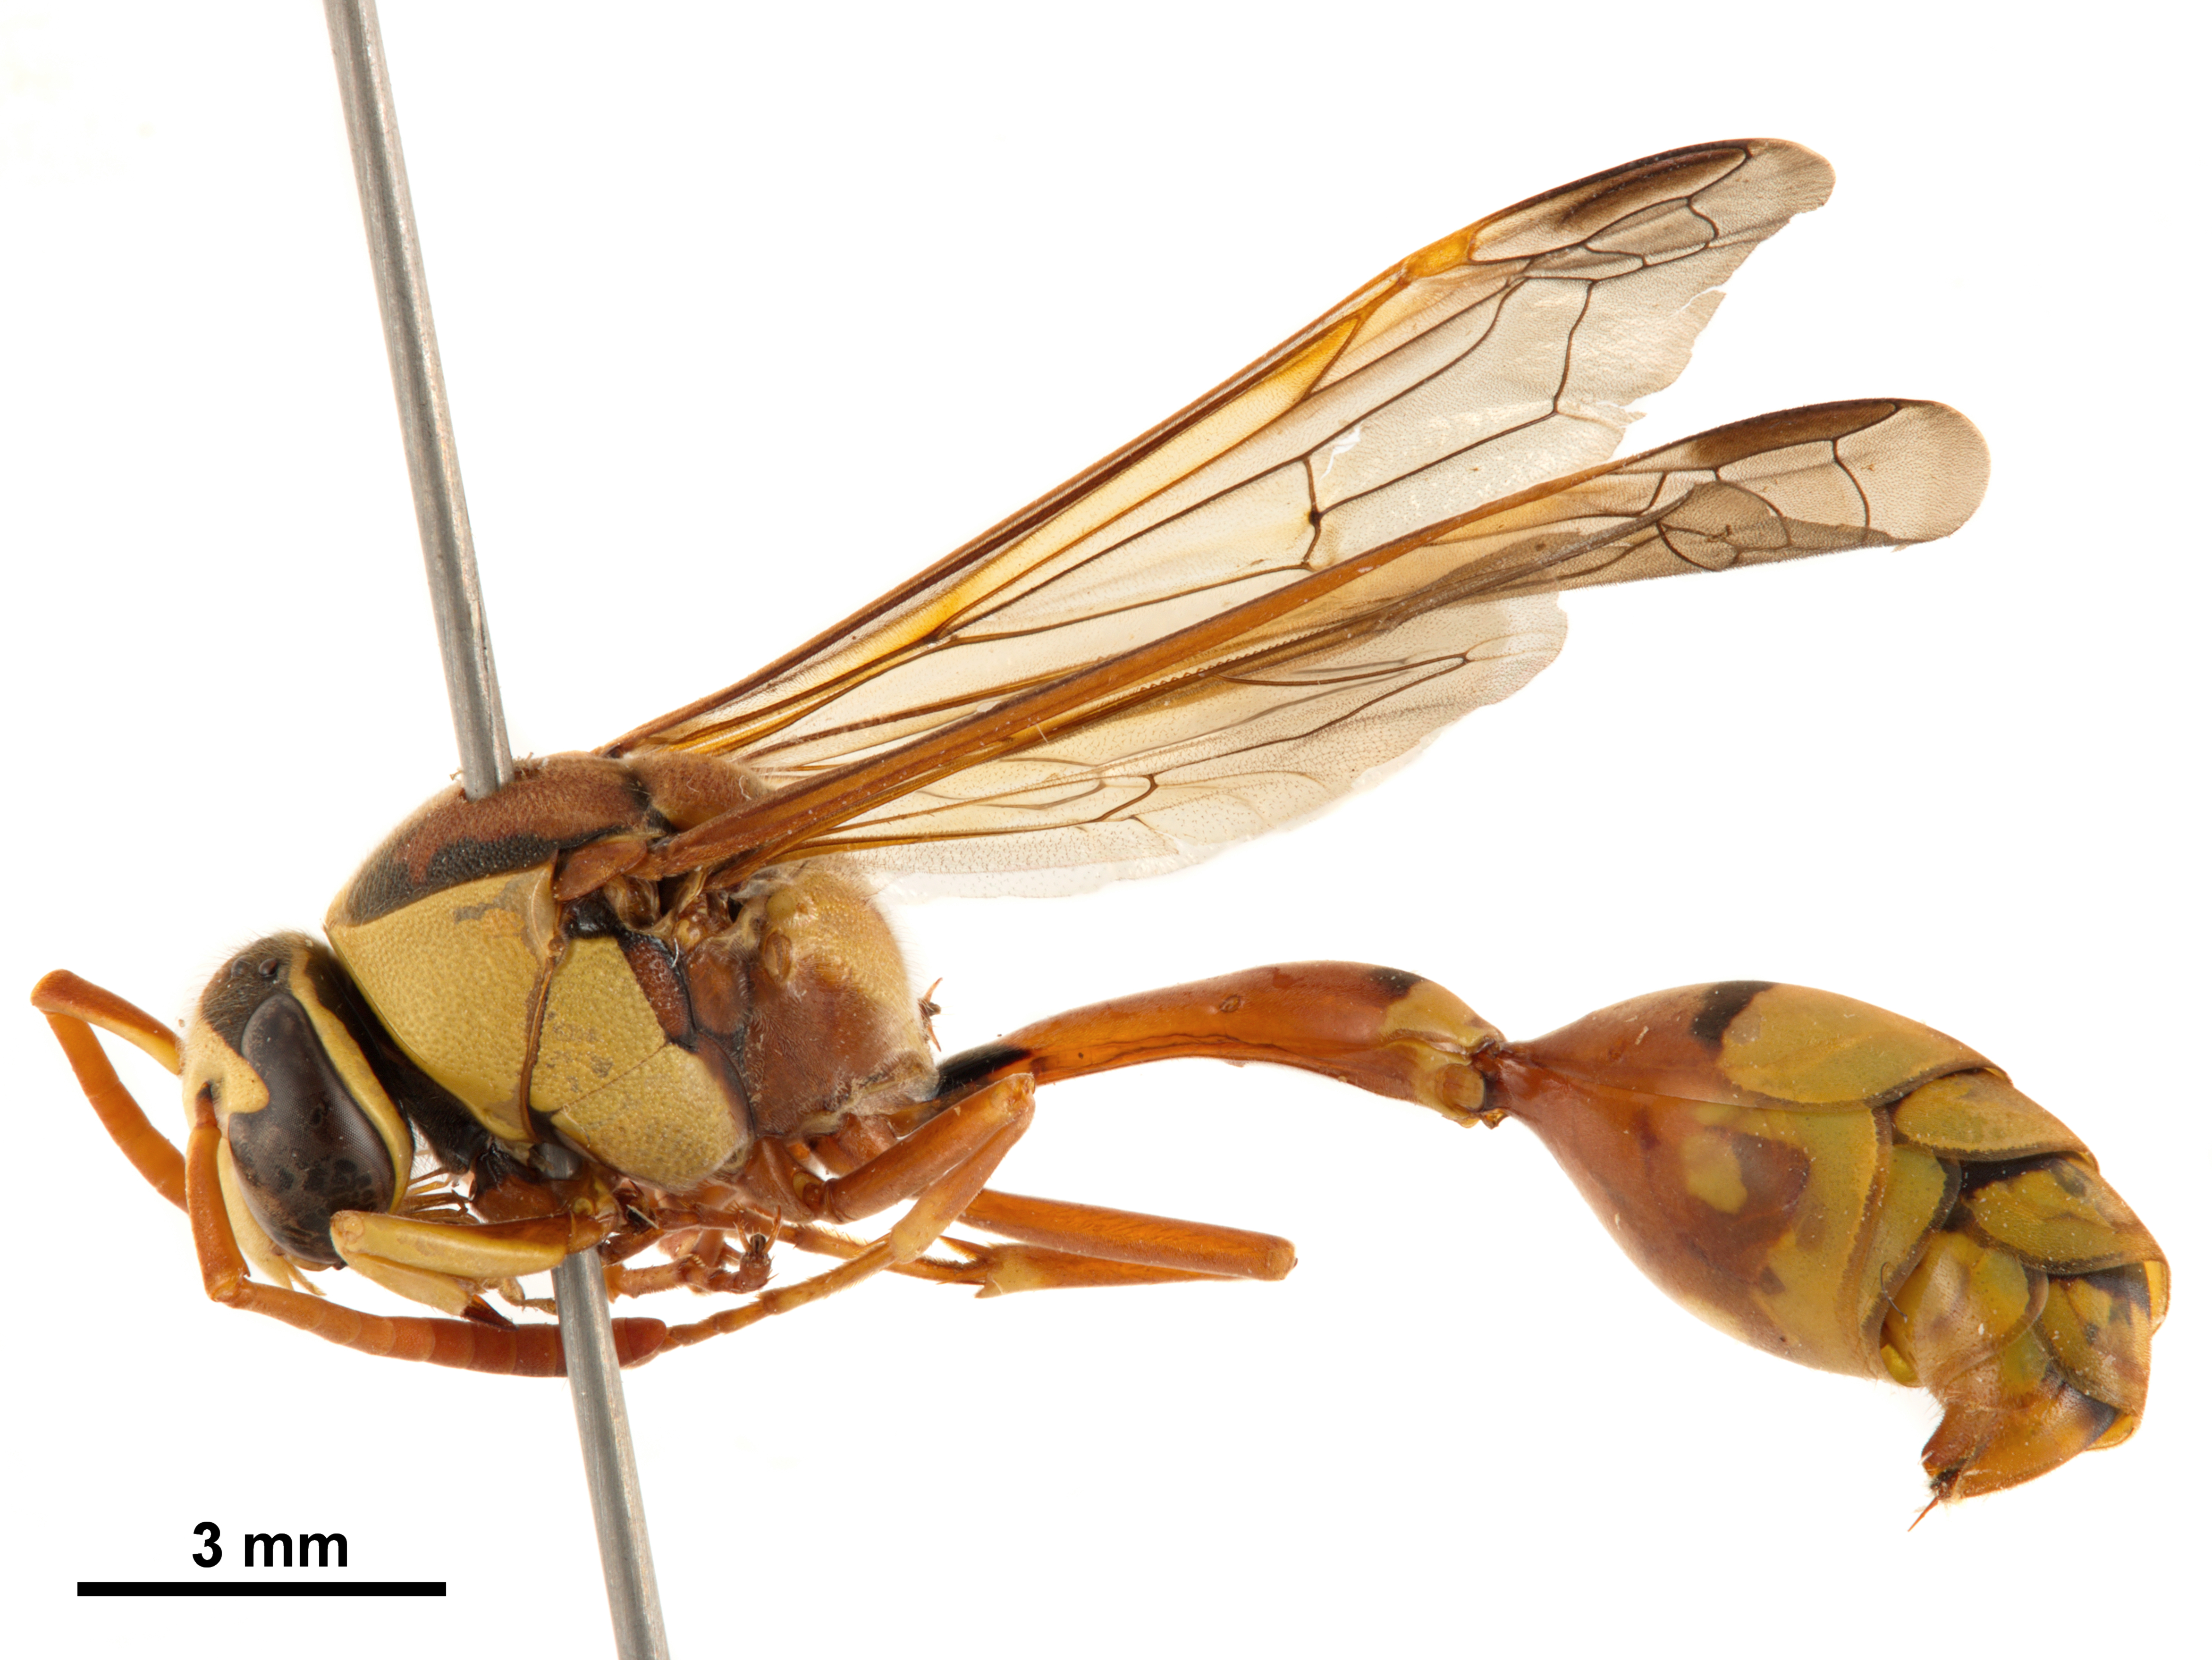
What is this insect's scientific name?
Delta esuriens
